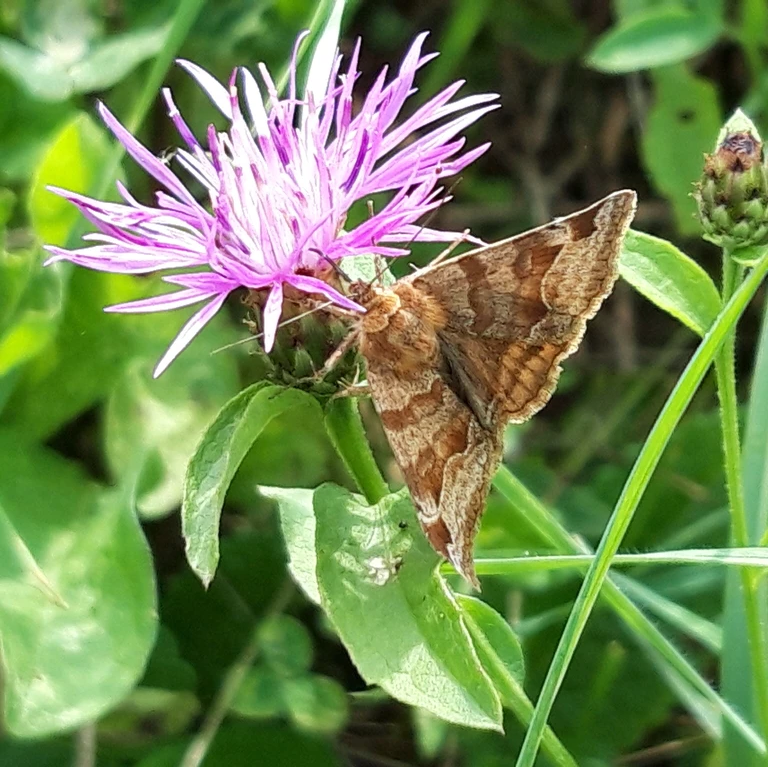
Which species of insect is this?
Euclidia glyphica
